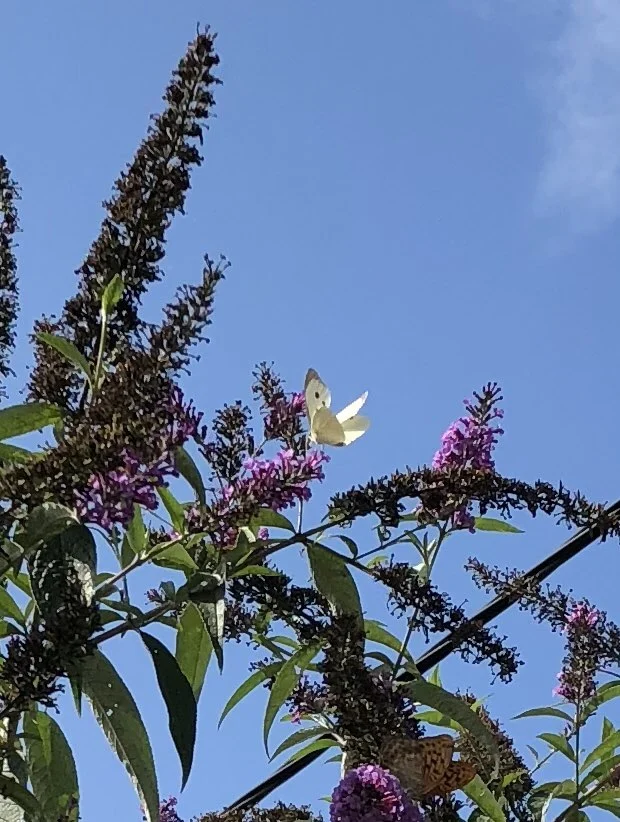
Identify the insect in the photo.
Pieris brassicae
